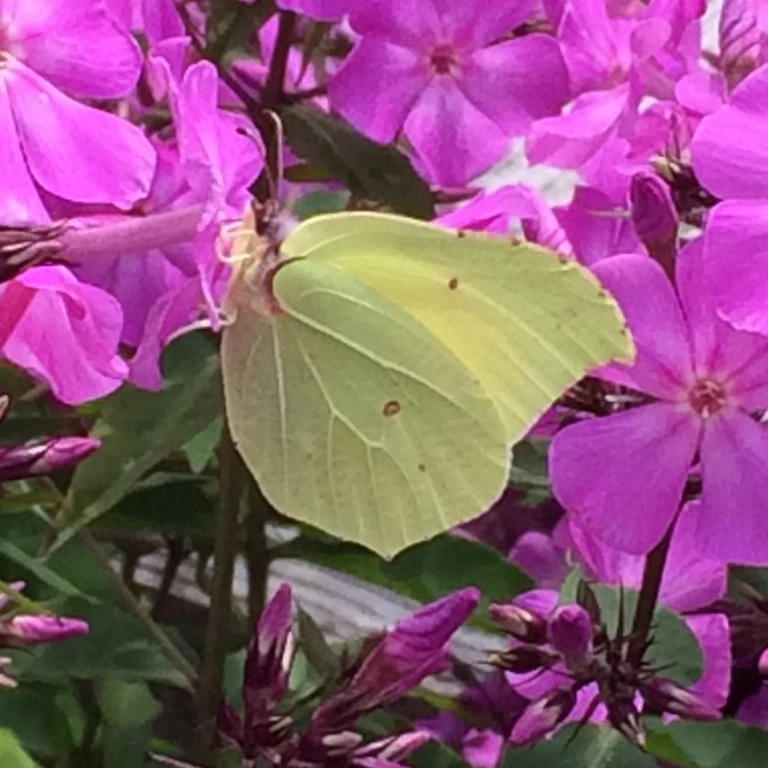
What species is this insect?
Gonepteryx rhamni
